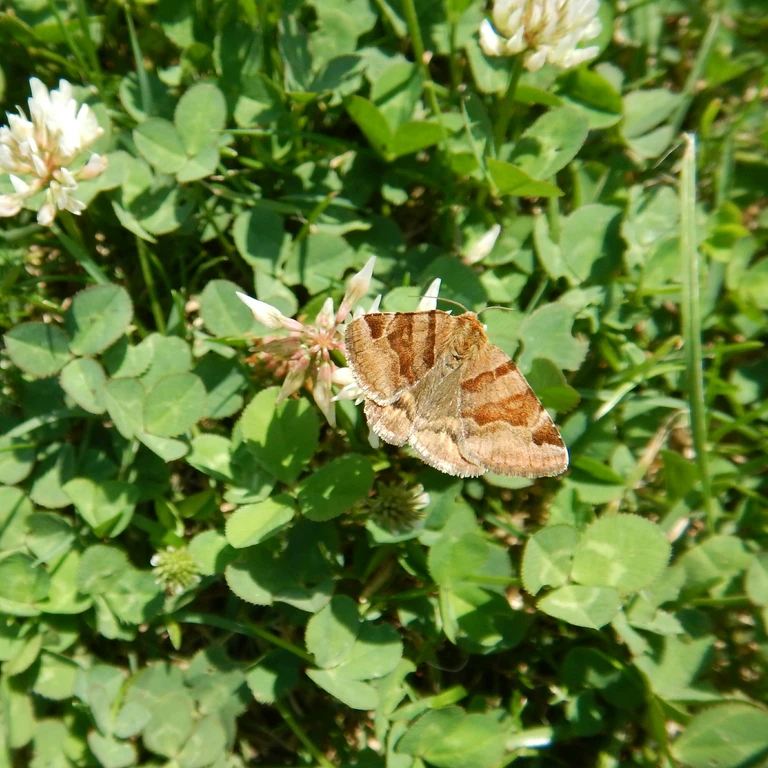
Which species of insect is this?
Euclidia glyphica
